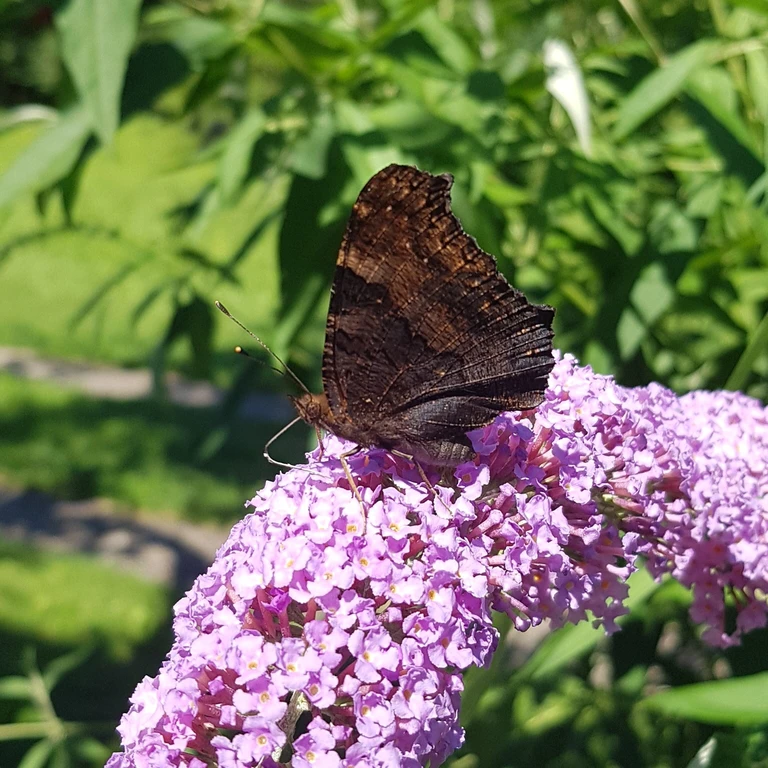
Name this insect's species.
Aglais io
